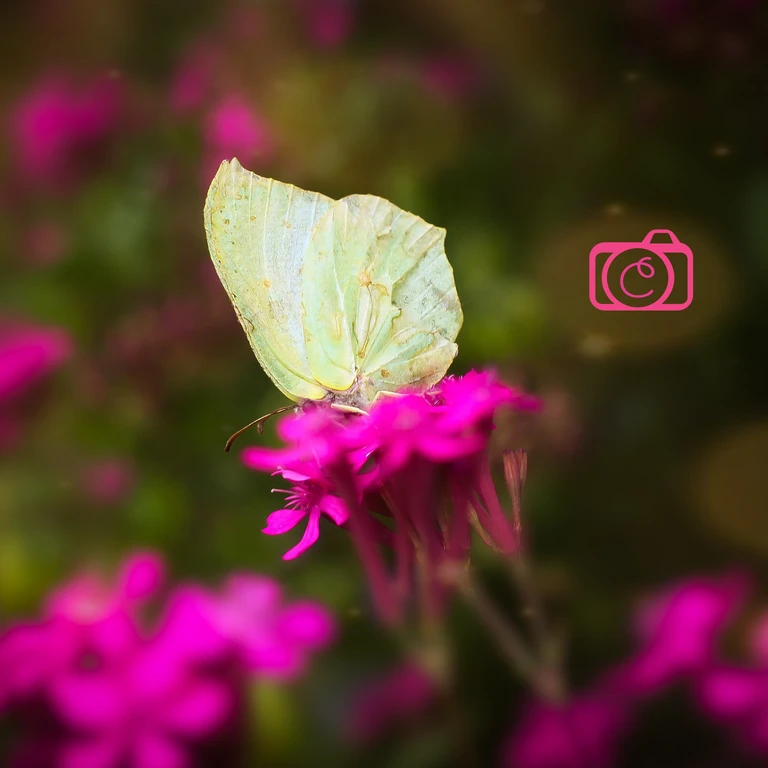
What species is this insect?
Gonepteryx rhamni
